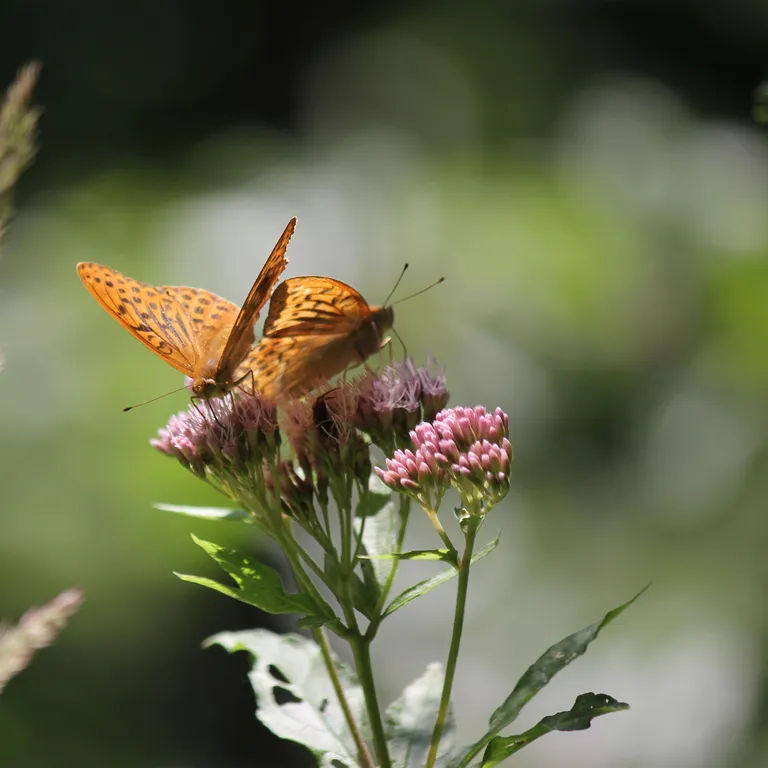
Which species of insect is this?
Argynnis paphia
